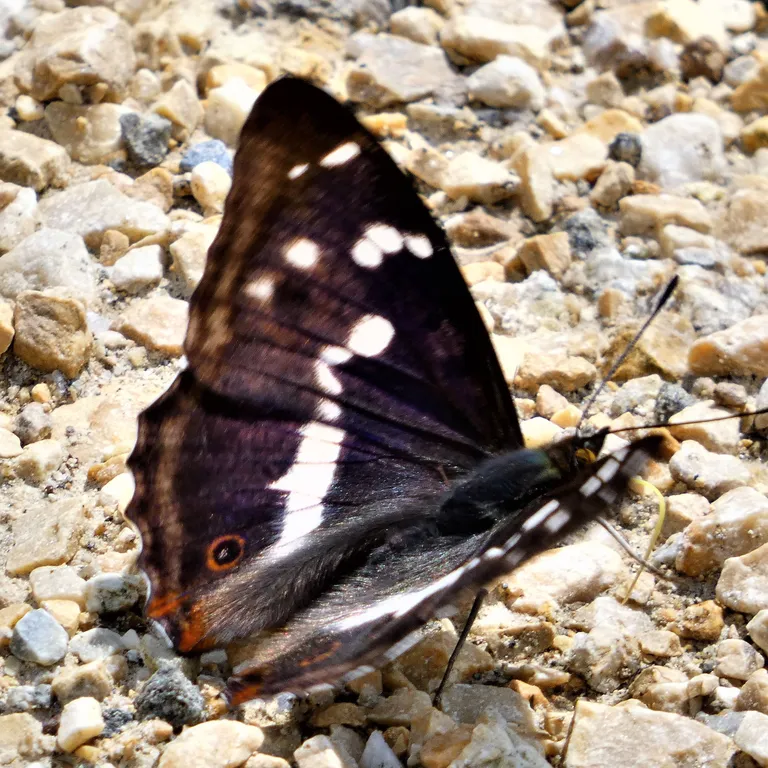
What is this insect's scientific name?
Apatura iris
